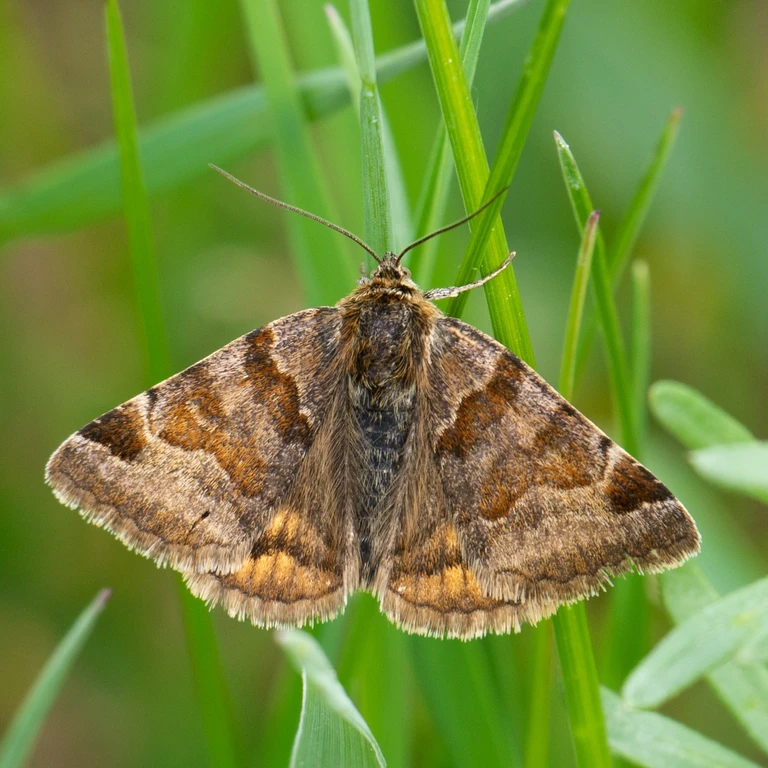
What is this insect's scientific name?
Euclidia glyphica
